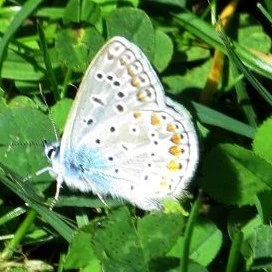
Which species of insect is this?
Polyommatus icarus
